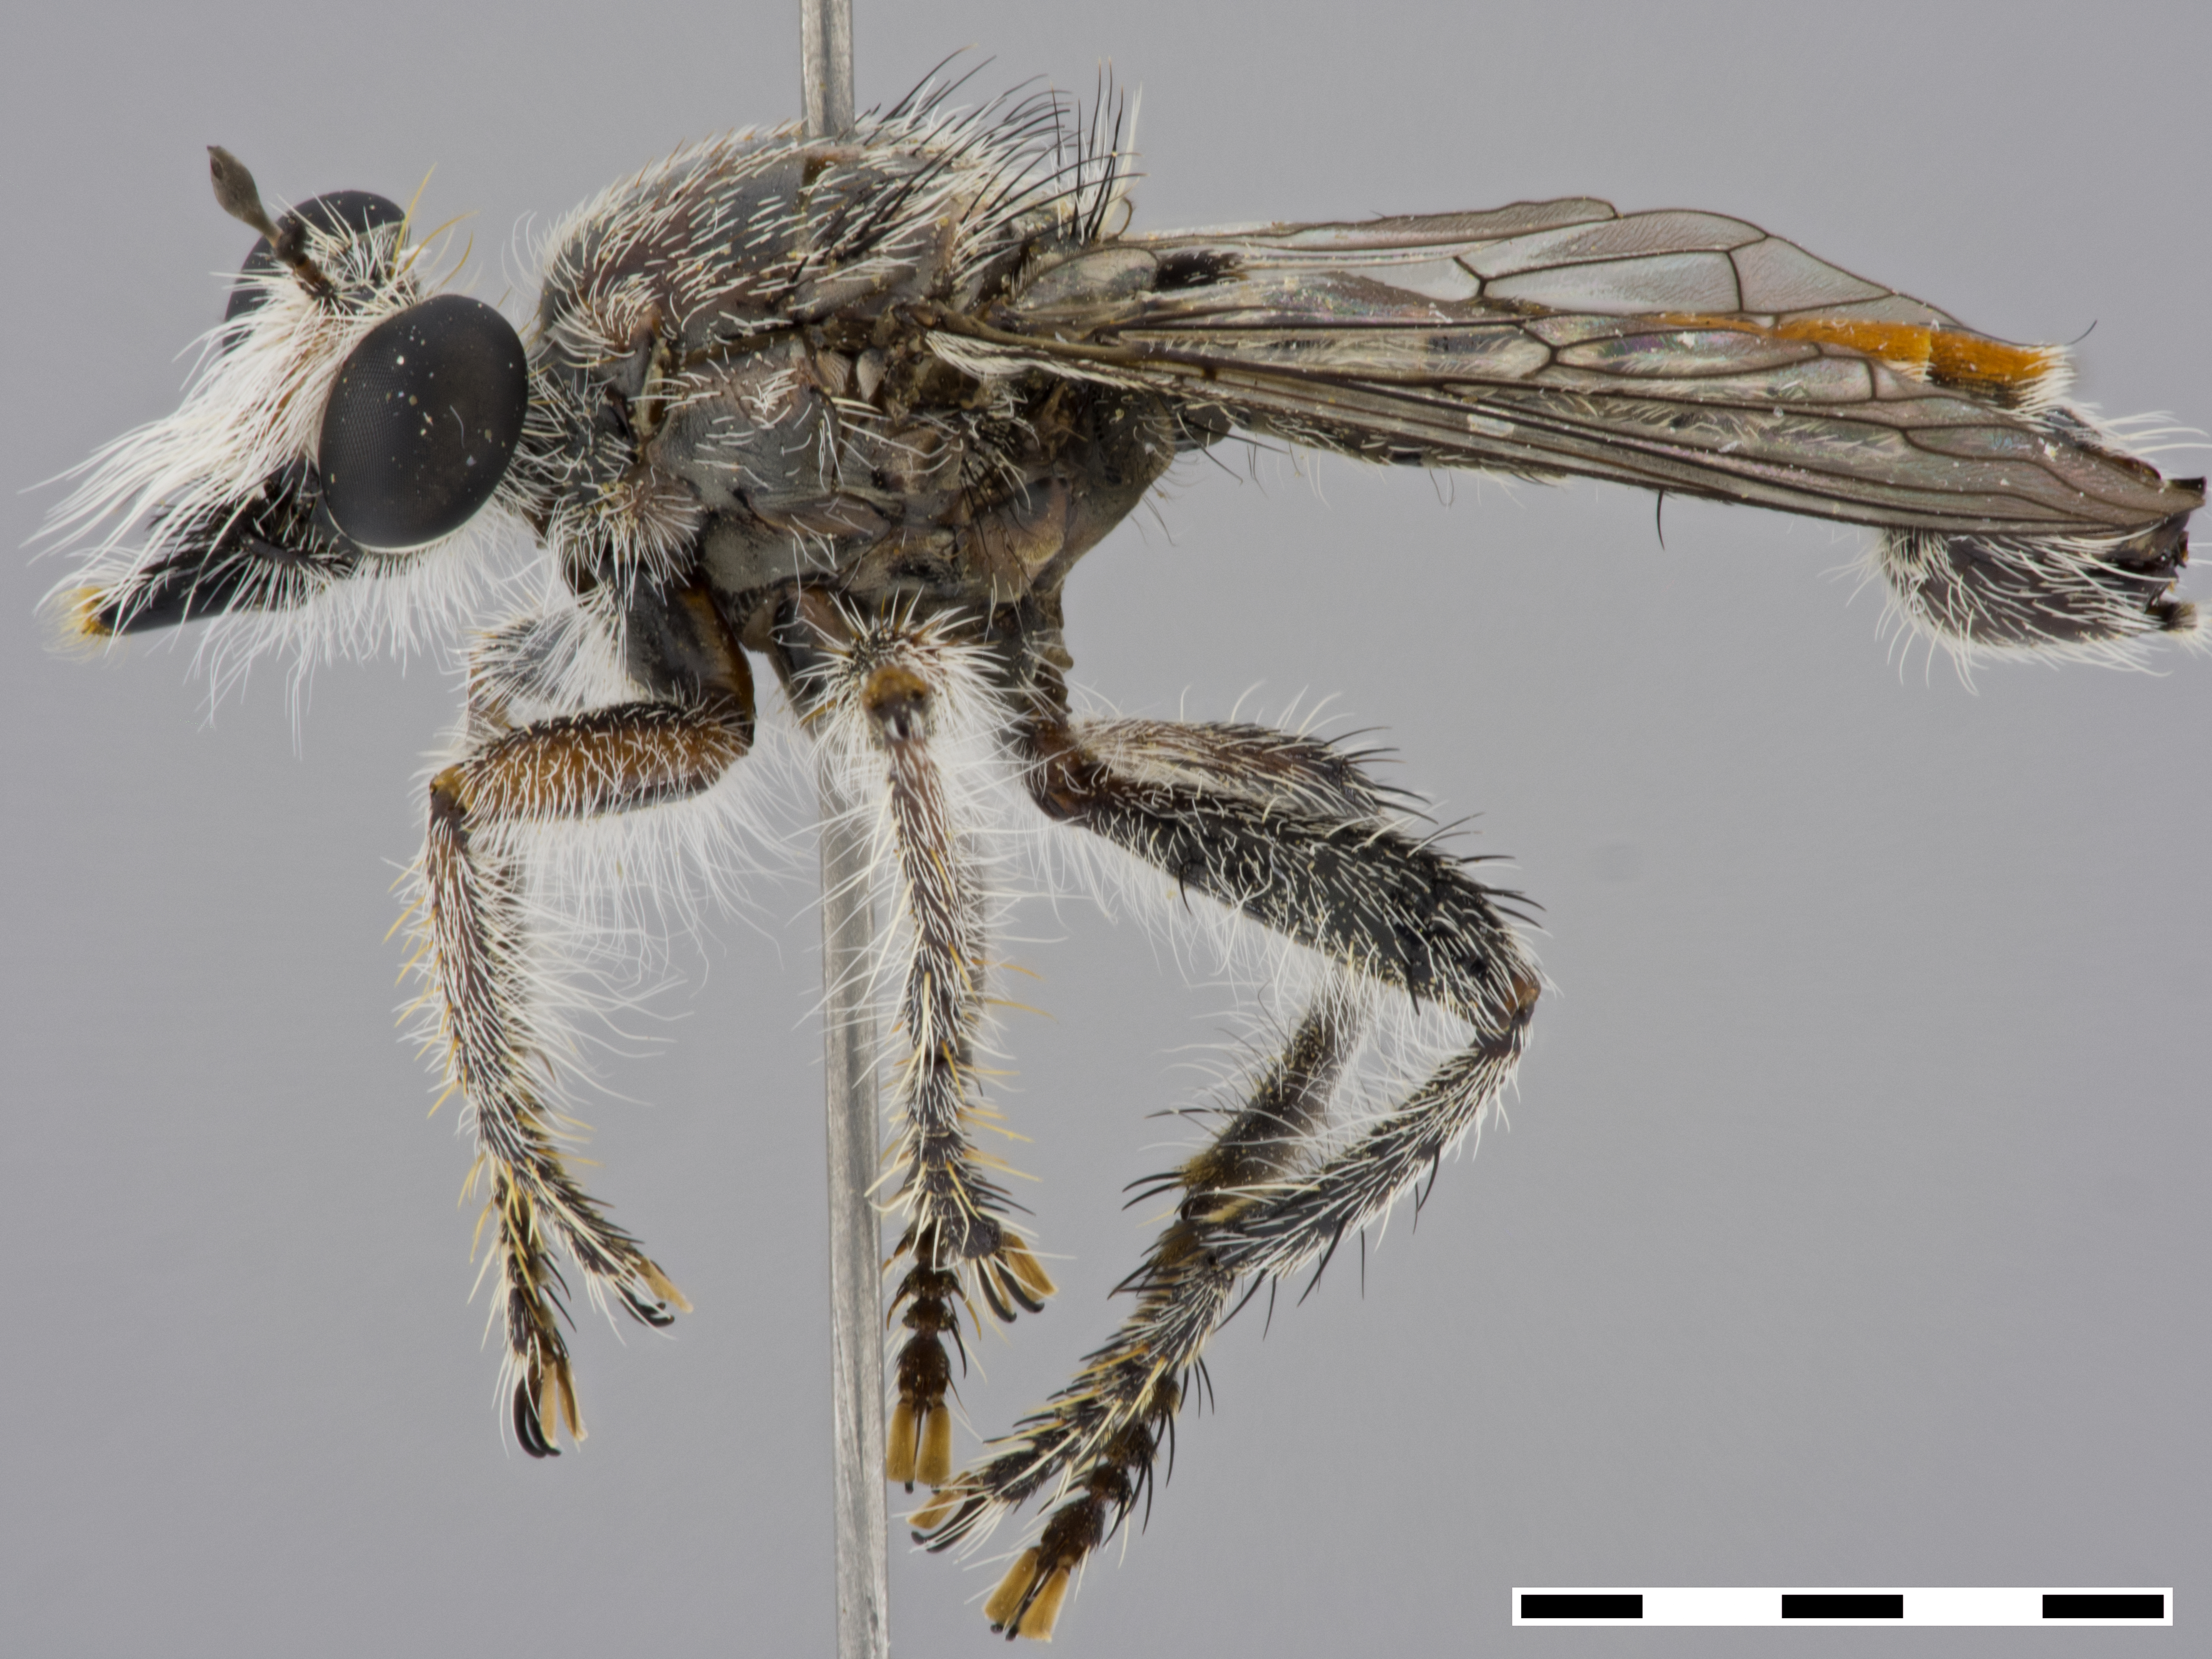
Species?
Stiphrolamyra diaxantha
